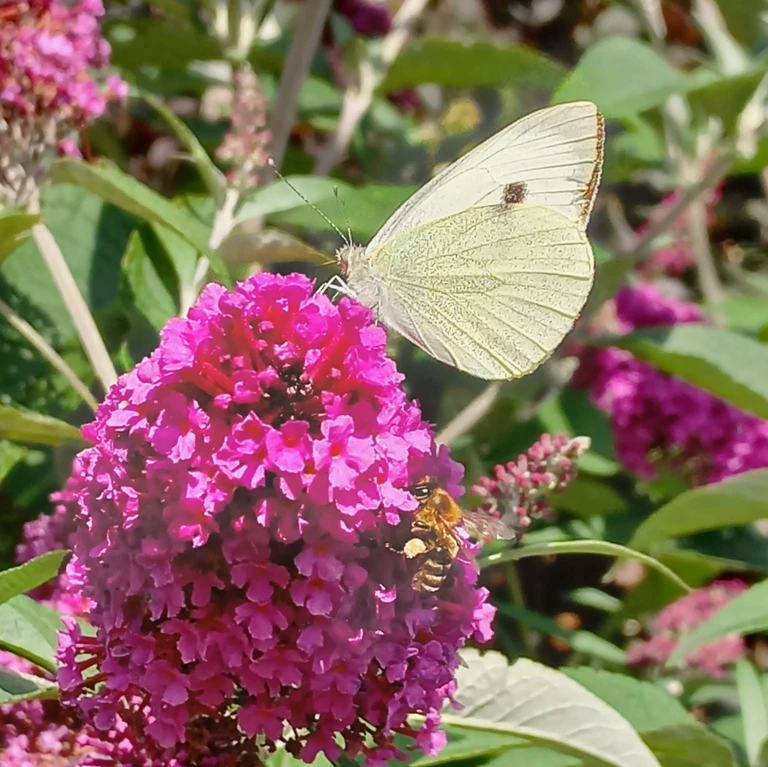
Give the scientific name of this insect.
Pieris brassicae
